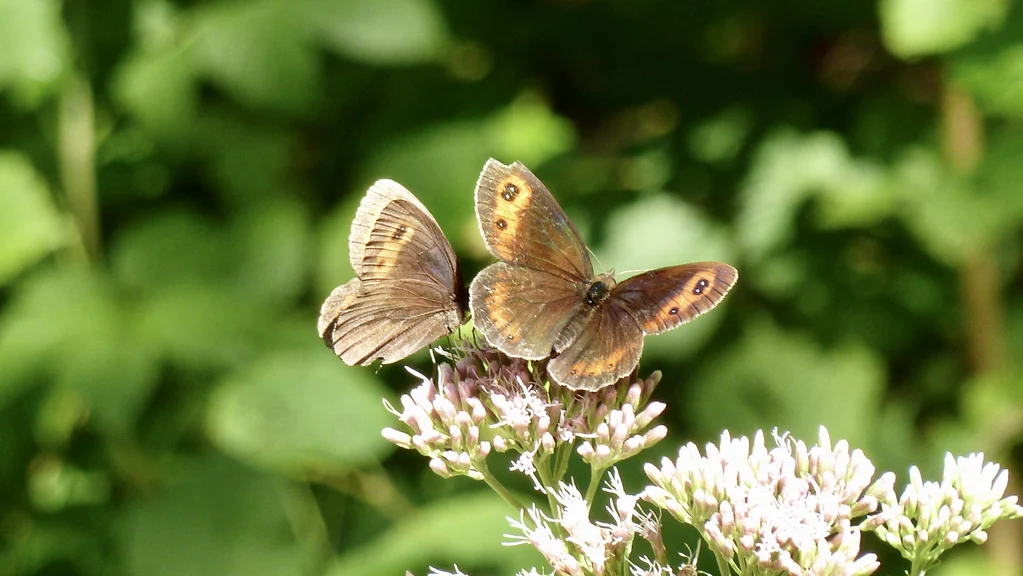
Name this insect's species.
Erebia aethiops
